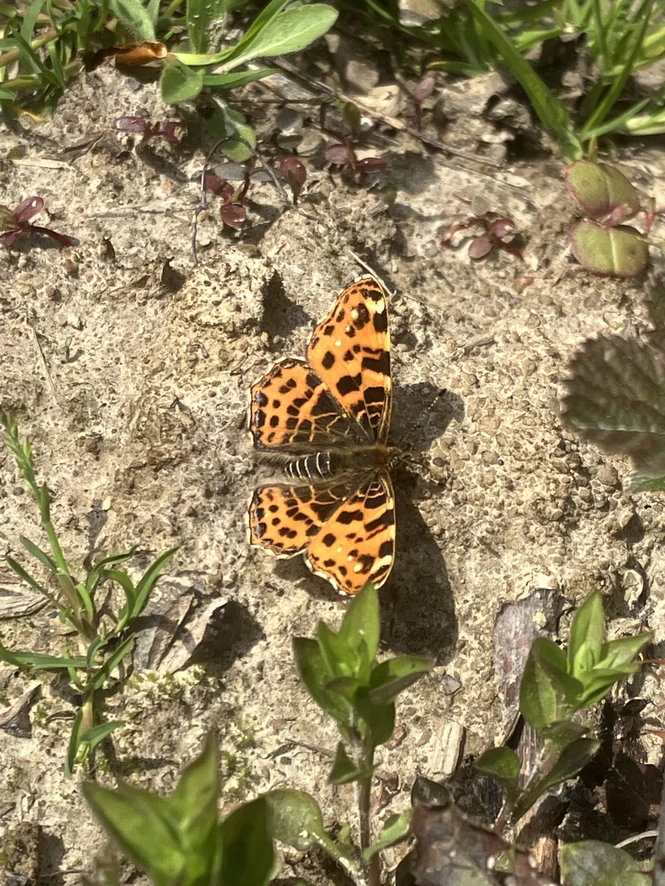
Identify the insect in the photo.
Araschnia levana
